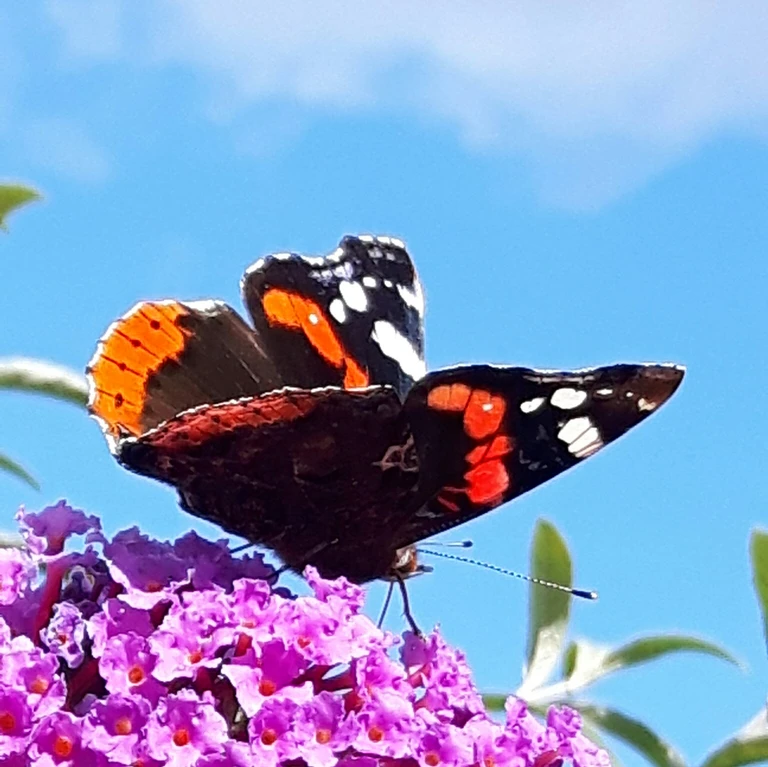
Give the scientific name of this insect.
Vanessa atalanta
